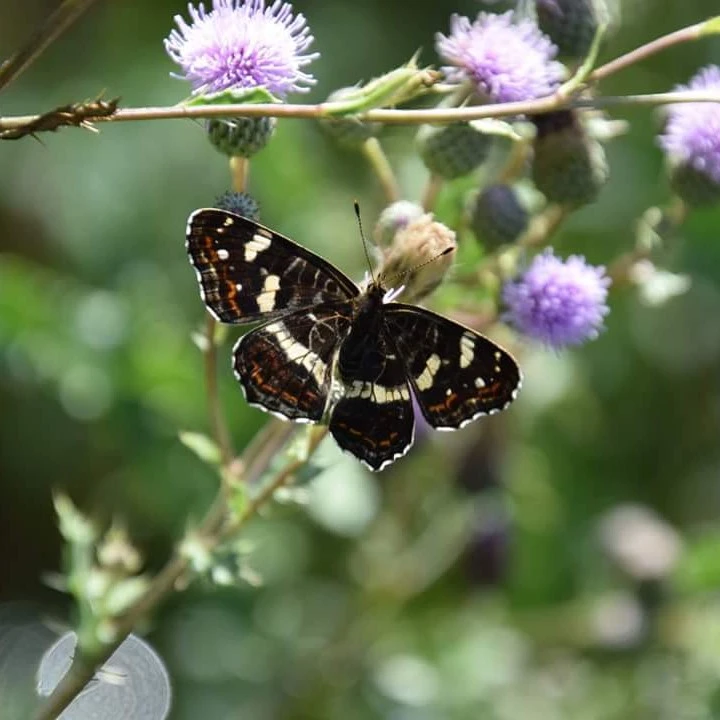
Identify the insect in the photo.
Araschnia levana
